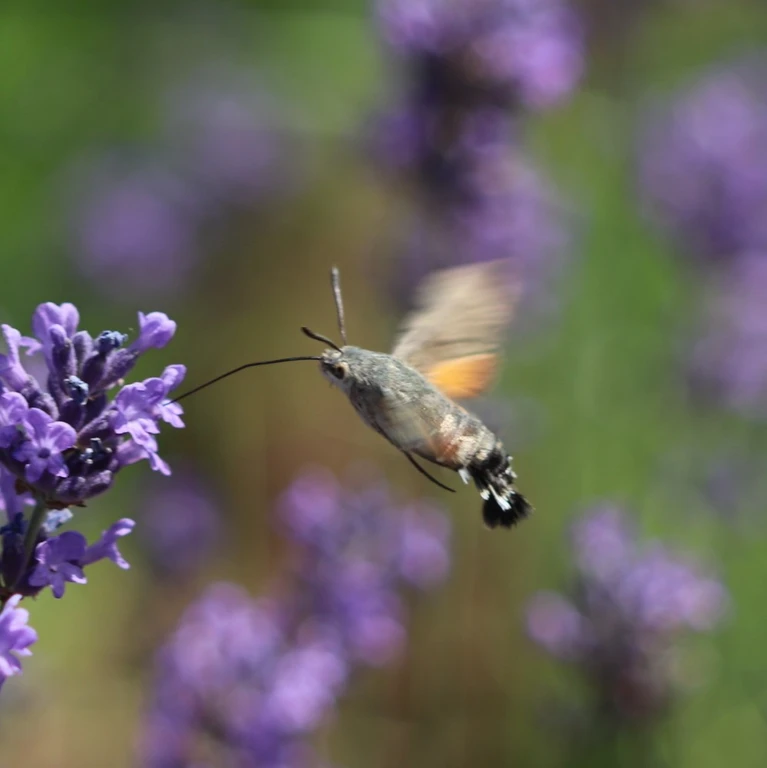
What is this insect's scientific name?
Macroglossum stellatarum
